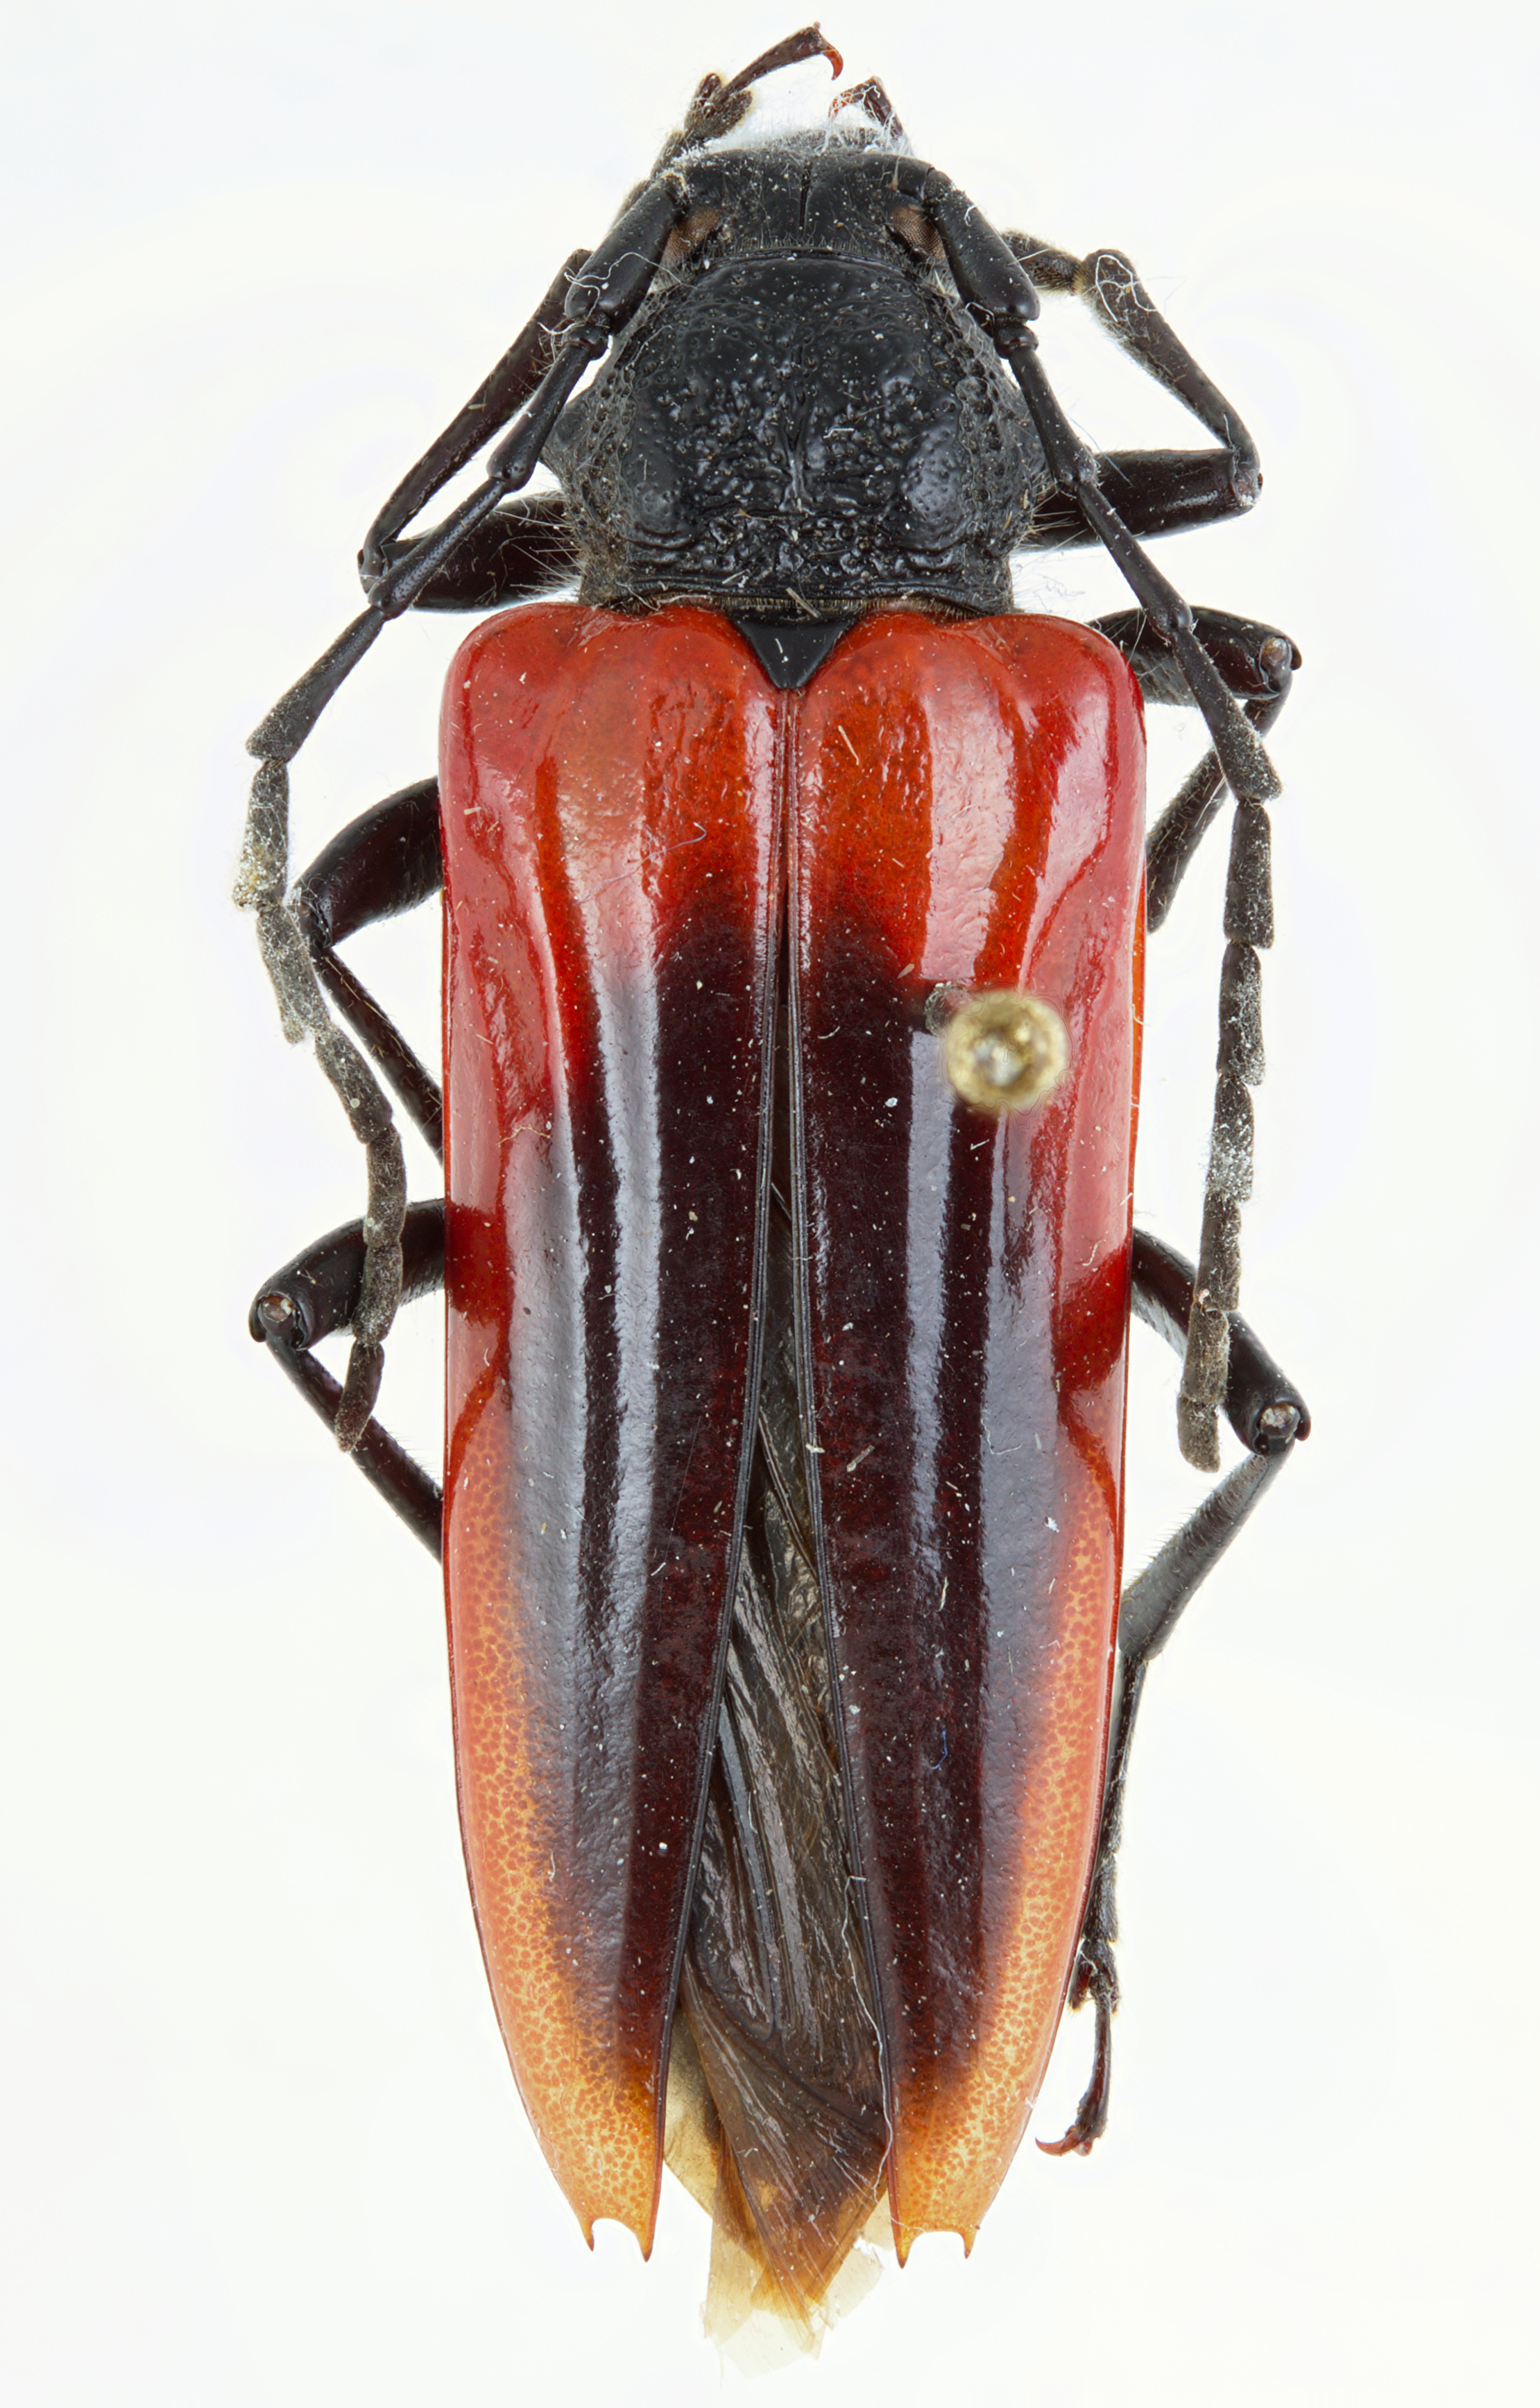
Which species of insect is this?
Sybilla coemeterii
